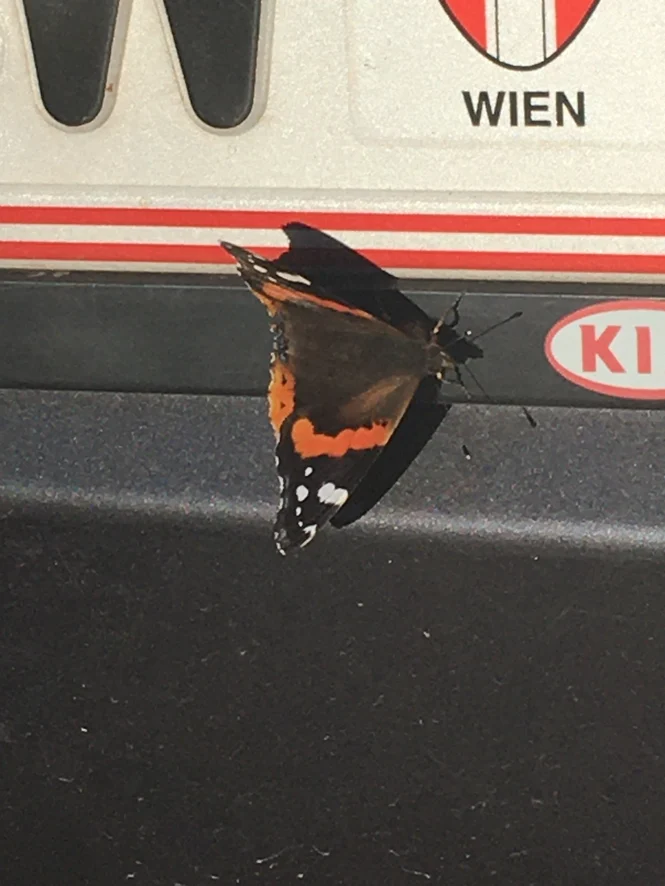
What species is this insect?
Vanessa atalanta
